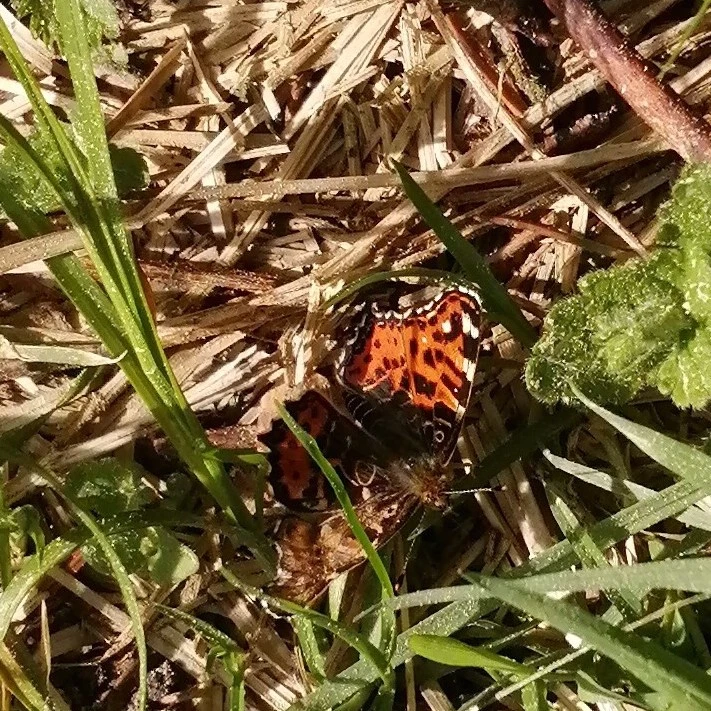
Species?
Araschnia levana
